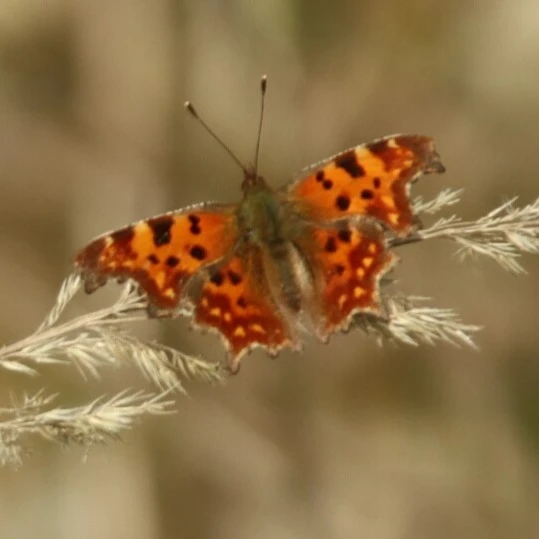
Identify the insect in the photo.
Polygonia c-album
